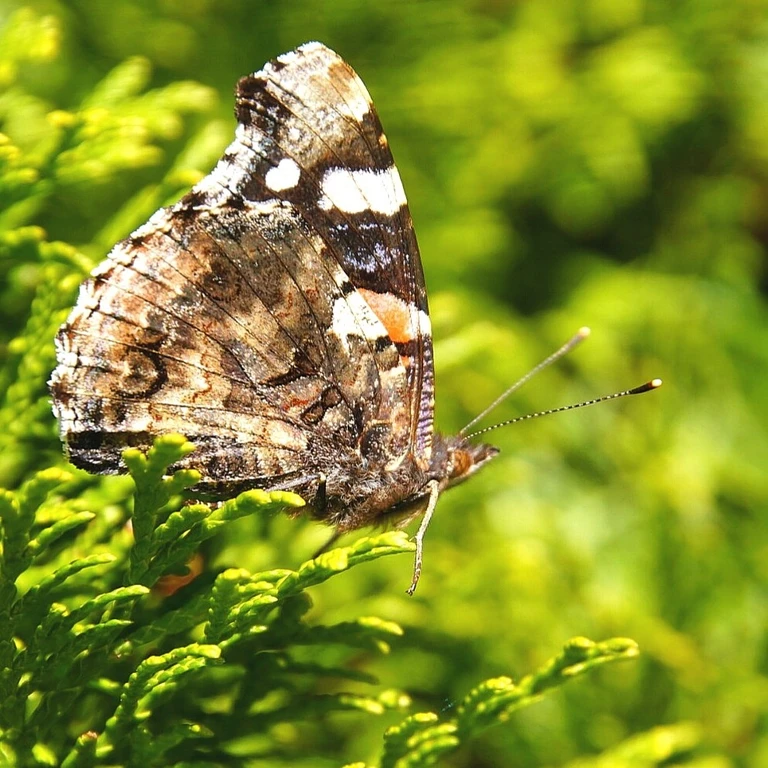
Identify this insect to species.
Vanessa atalanta
